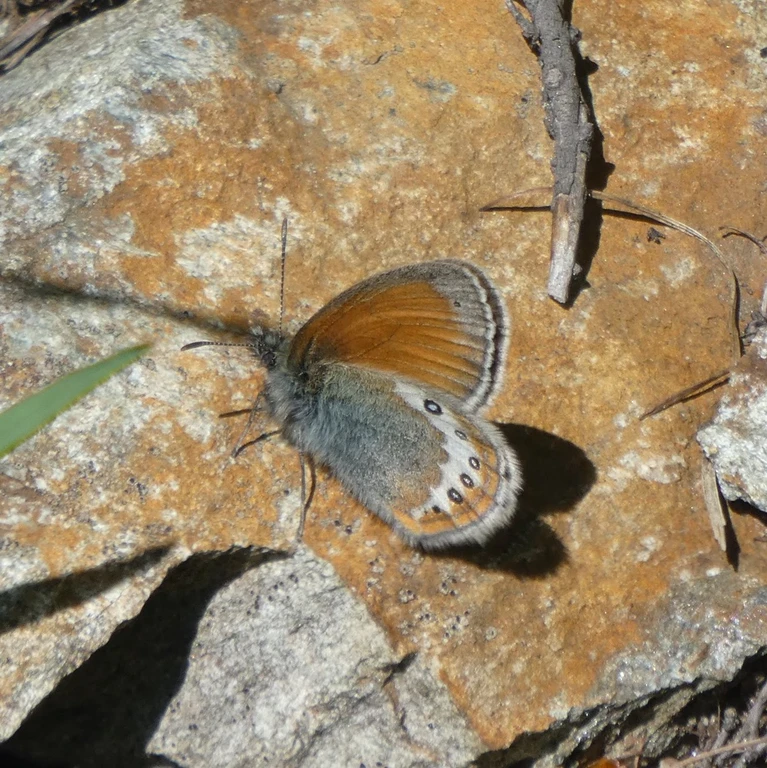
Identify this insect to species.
Coenonympha gardetta
